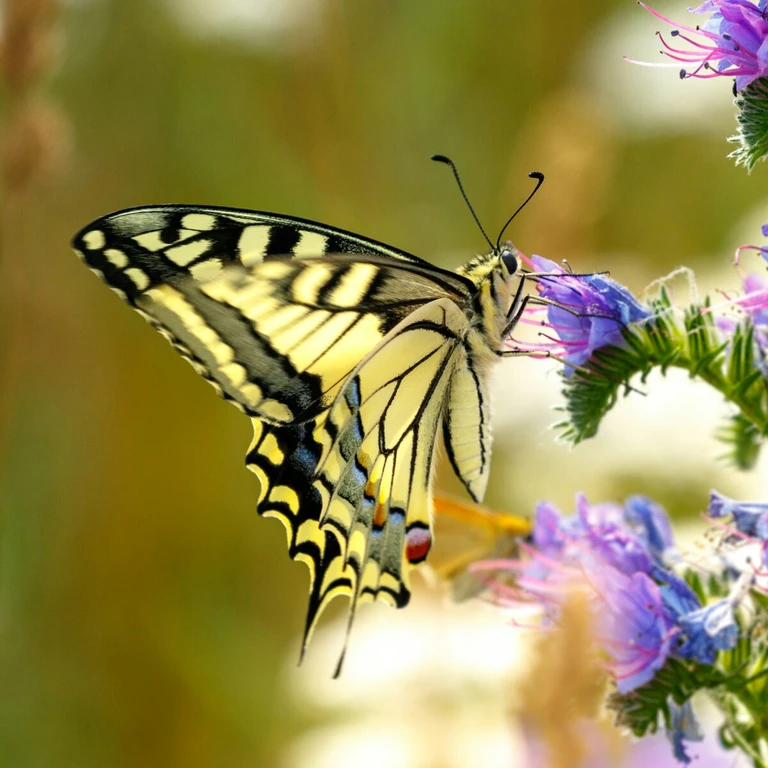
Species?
Papilio machaon
